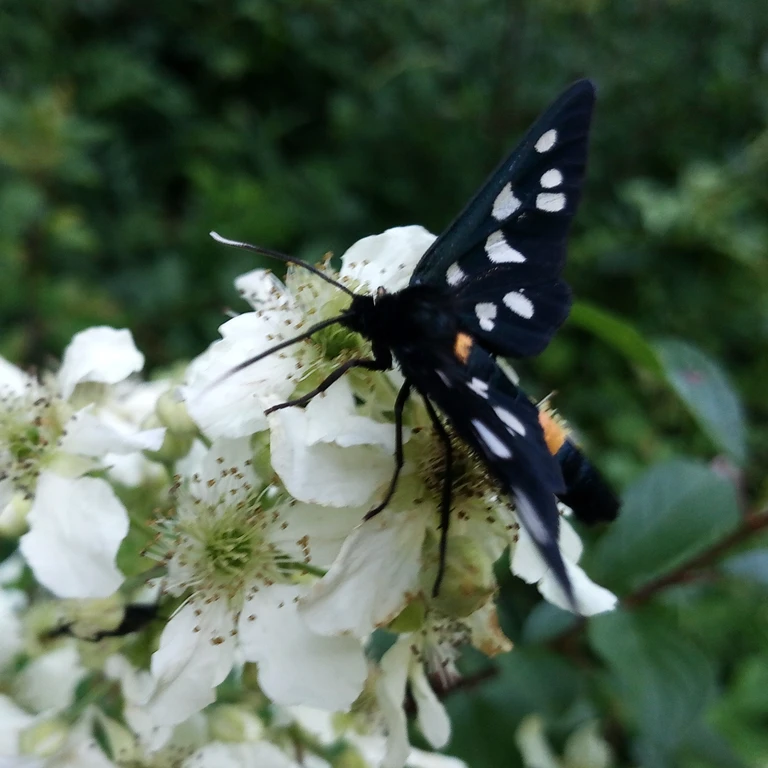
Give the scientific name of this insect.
Amata phegea
